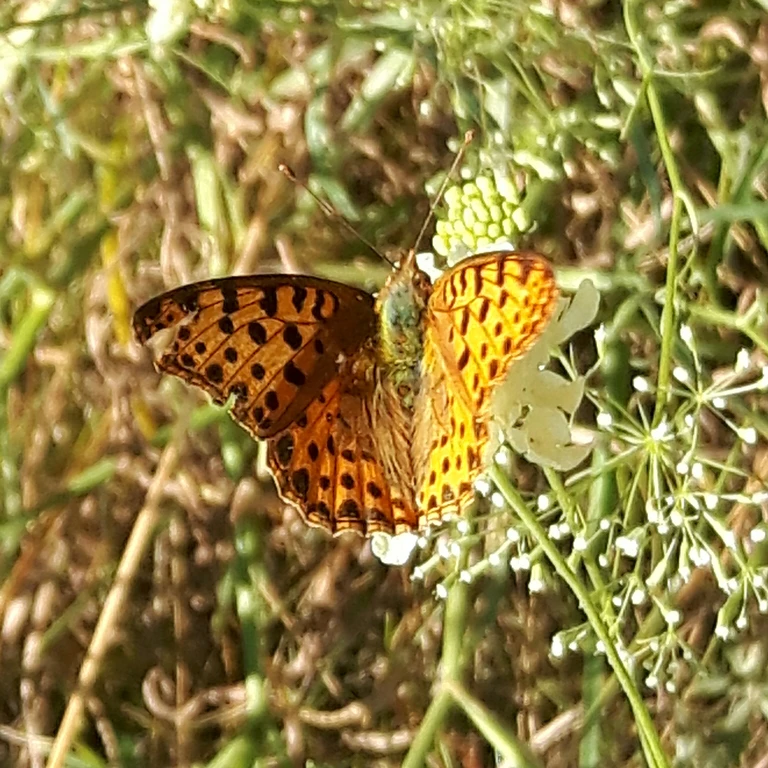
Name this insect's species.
Issoria lathonia
